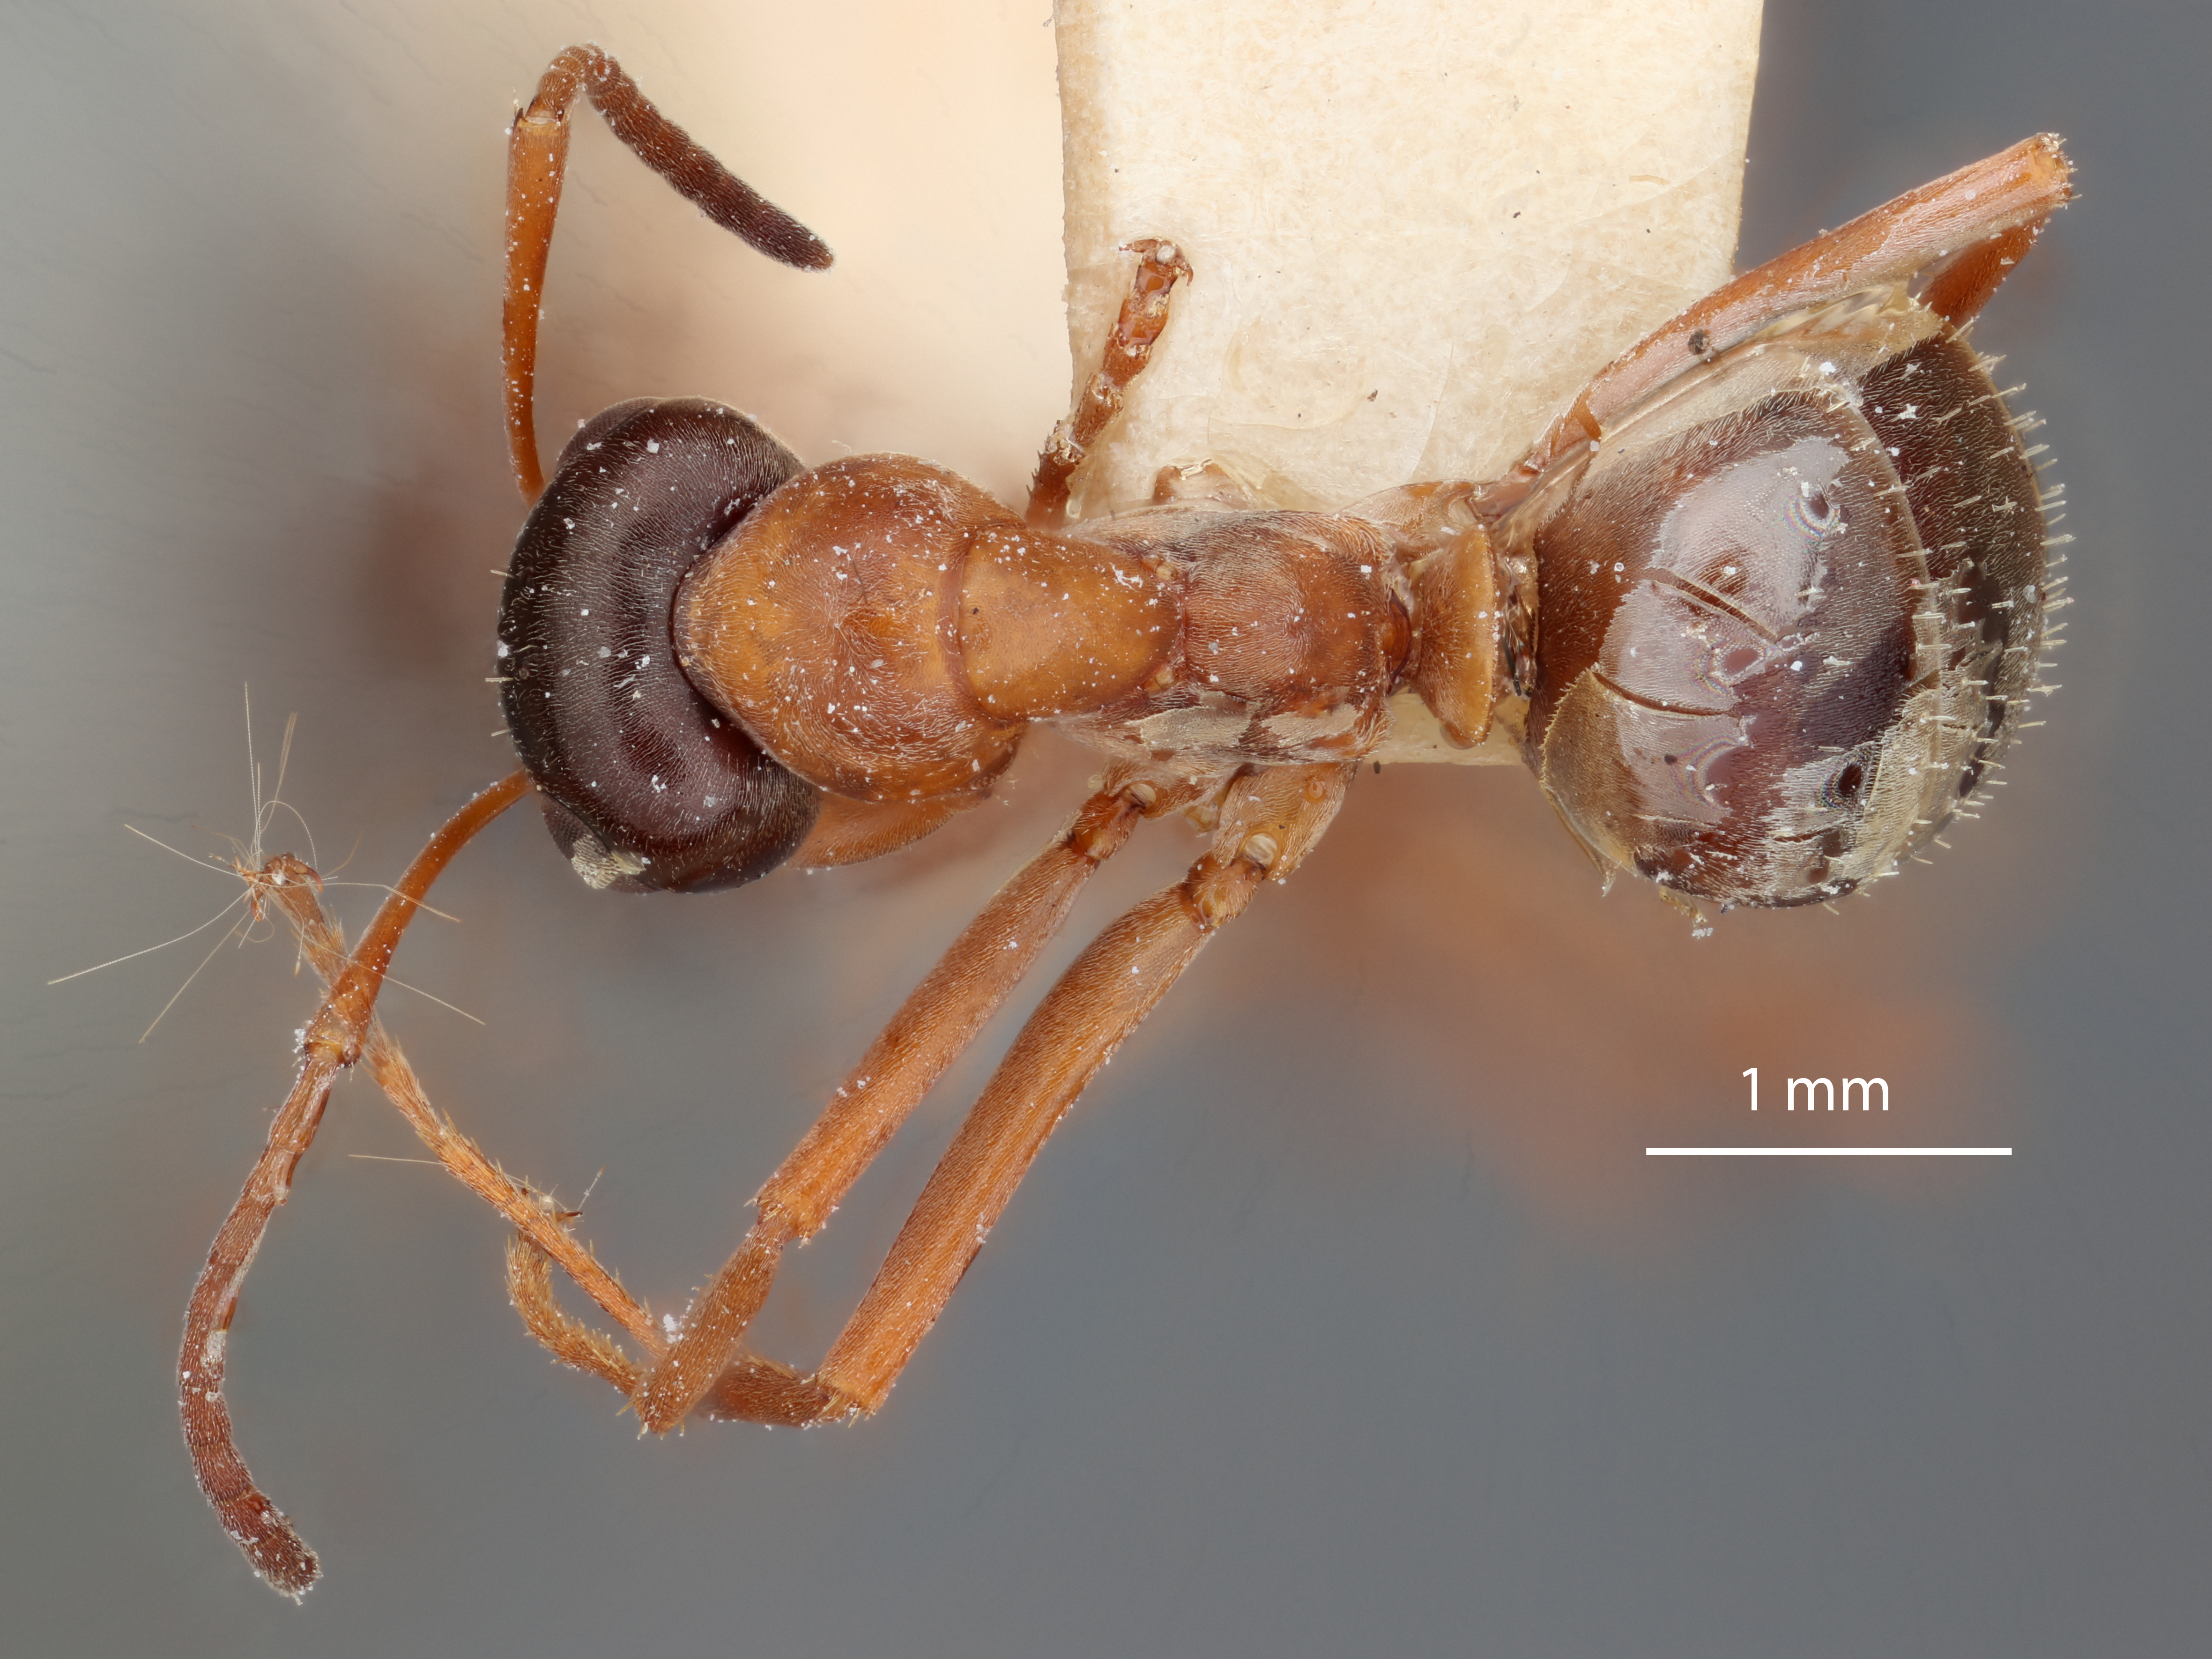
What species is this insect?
Formica fusca
